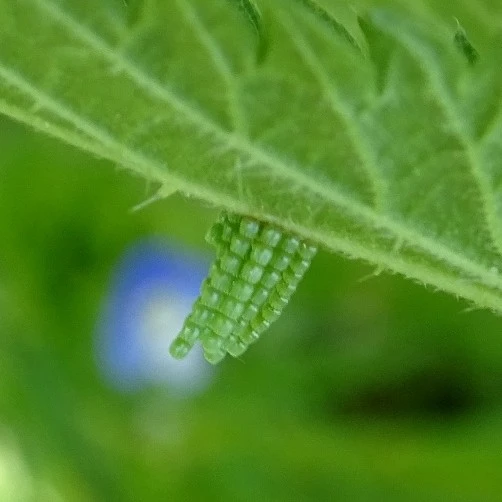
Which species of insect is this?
Araschnia levana
